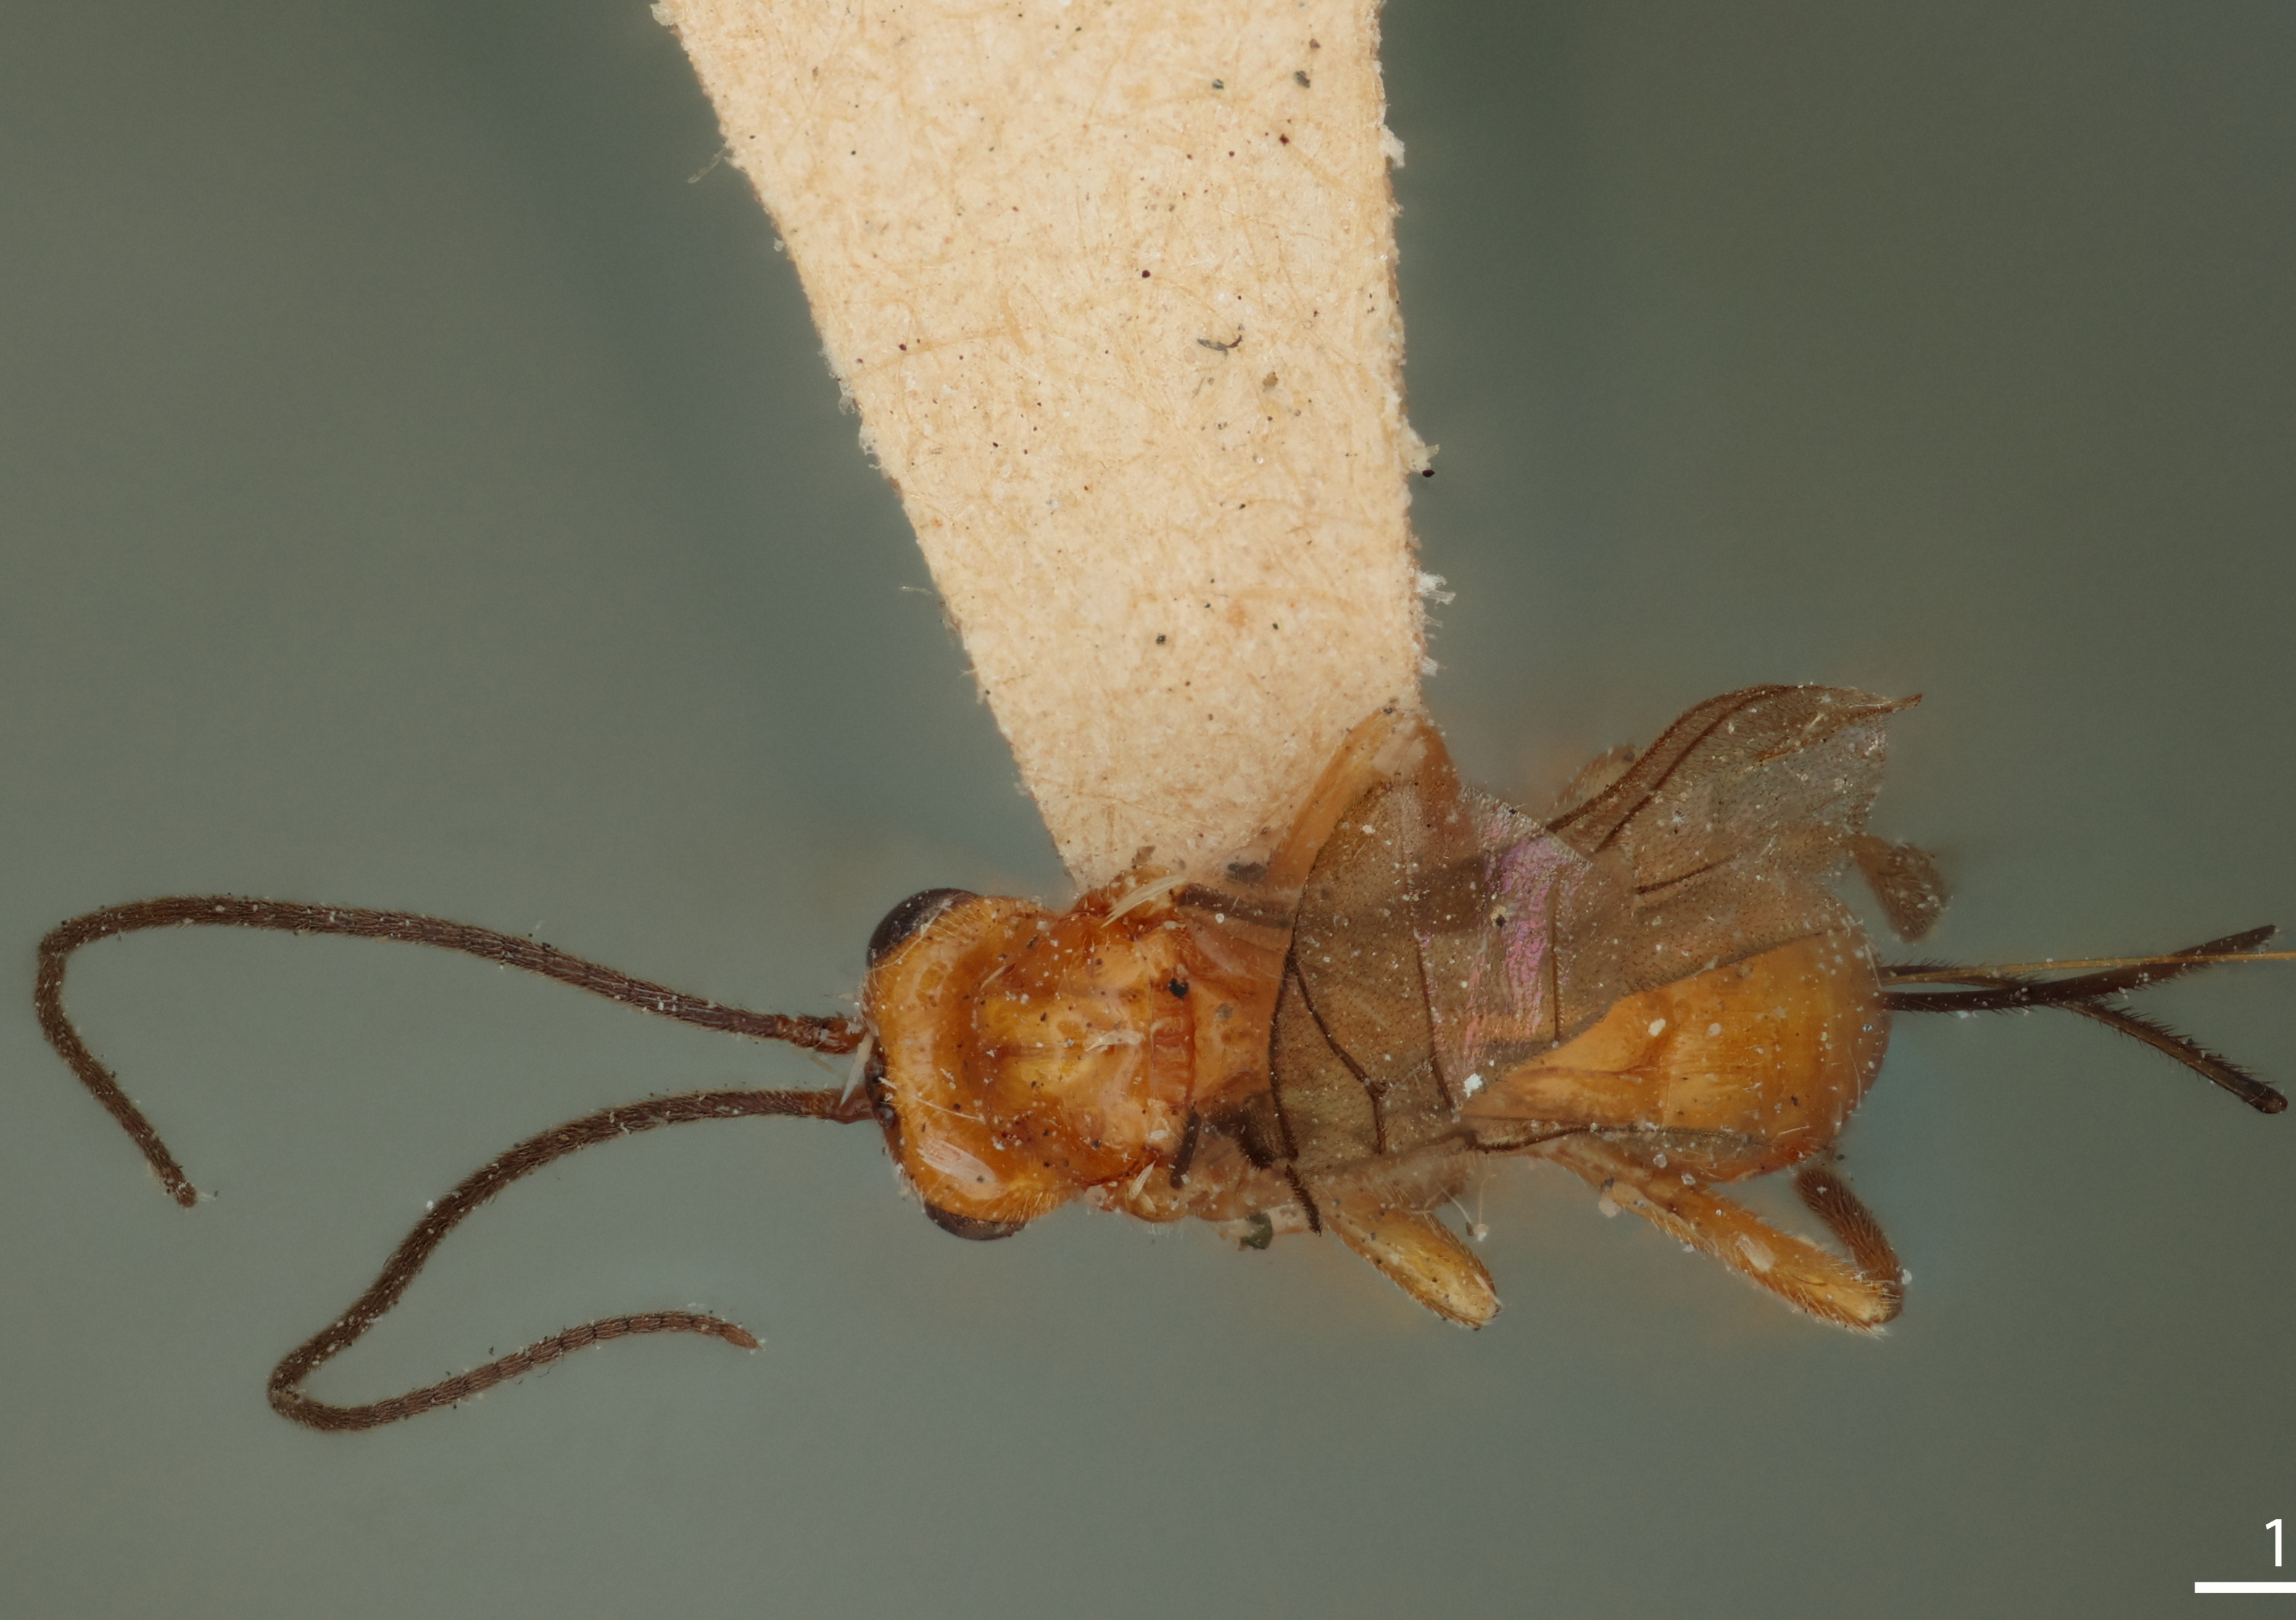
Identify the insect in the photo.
Opius melleus
